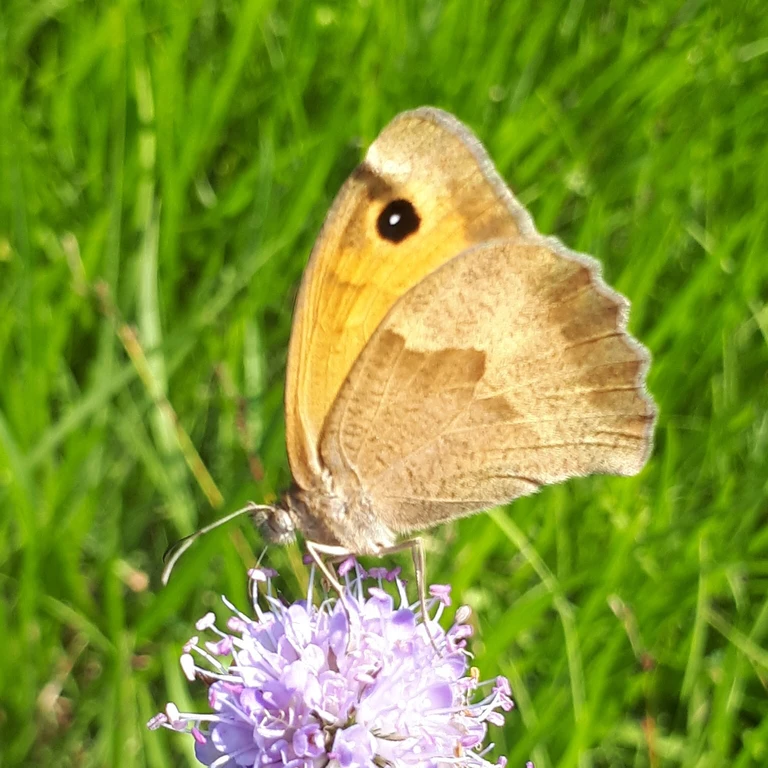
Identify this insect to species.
Maniola jurtina
